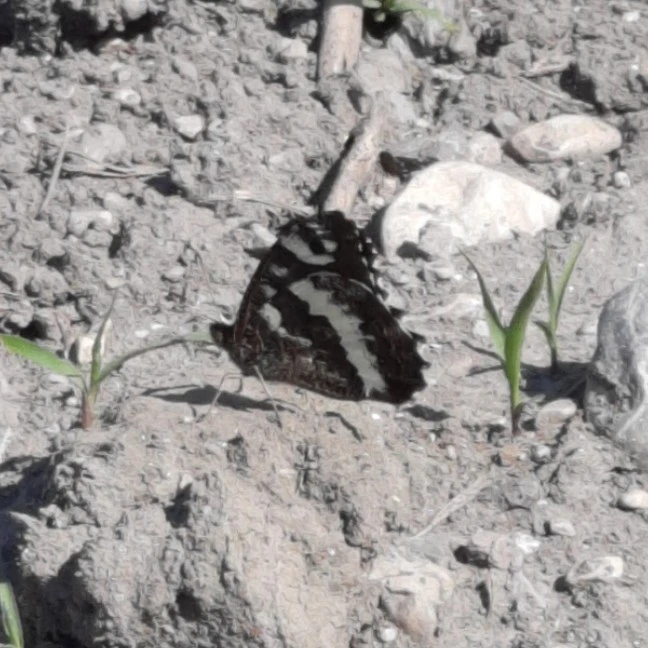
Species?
Brintesia circe
